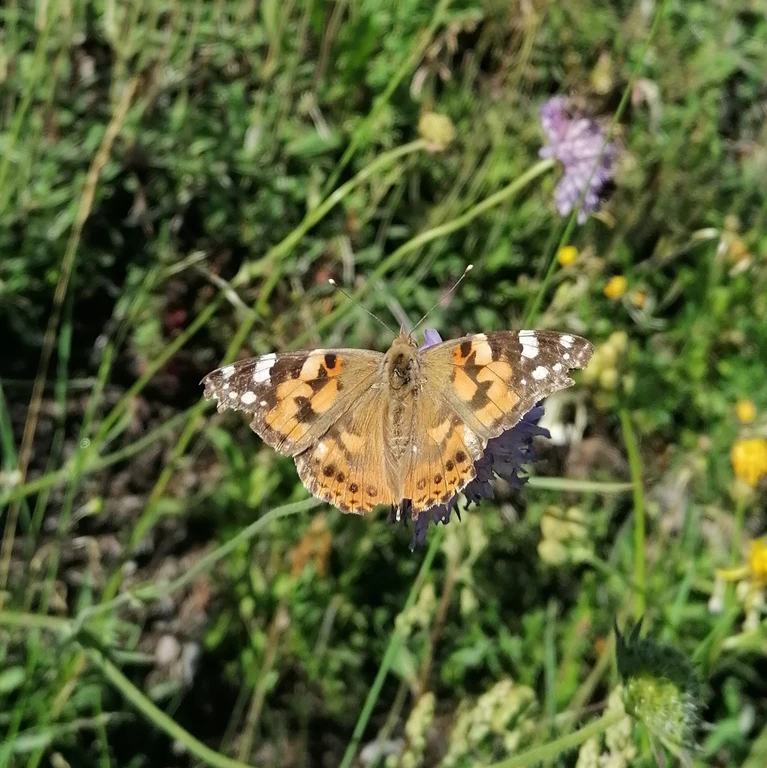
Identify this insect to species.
Vanessa cardui
